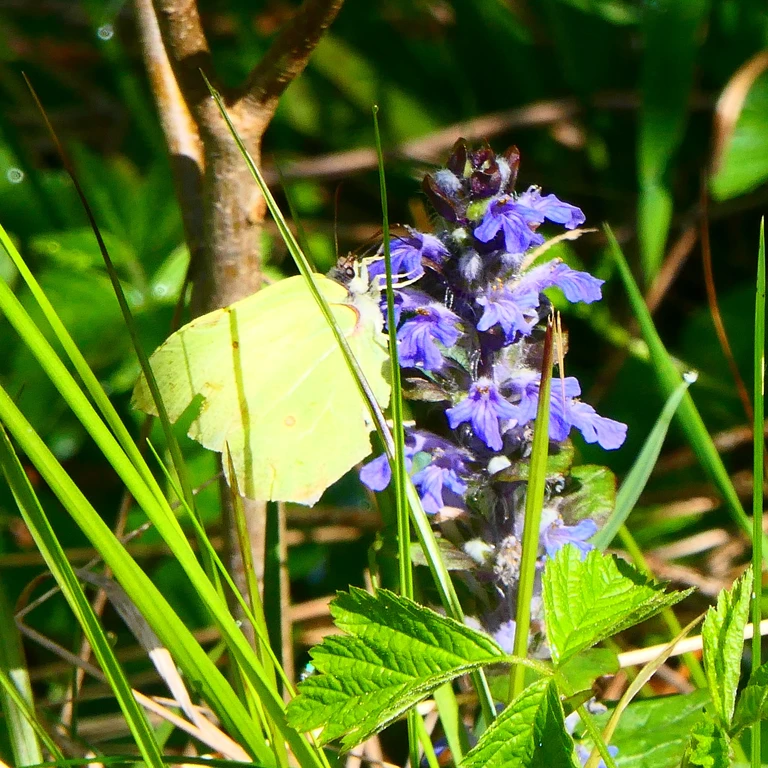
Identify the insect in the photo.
Gonepteryx rhamni
